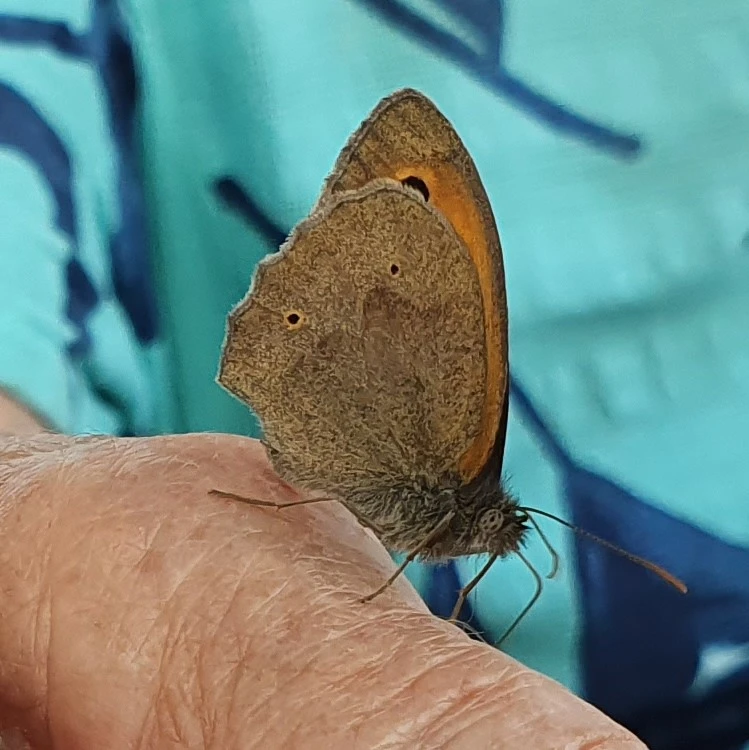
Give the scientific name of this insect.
Maniola jurtina
